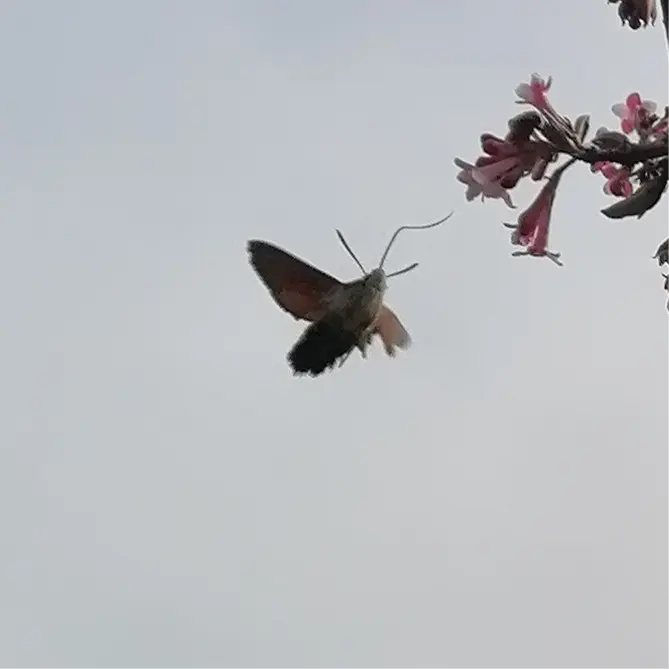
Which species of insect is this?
Macroglossum stellatarum
